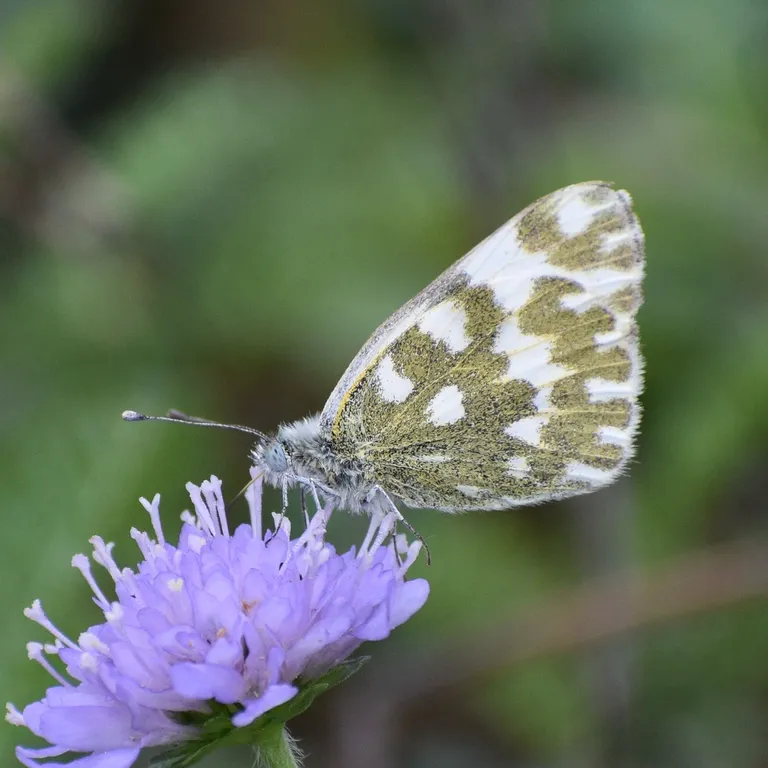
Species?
Pontia edusa
